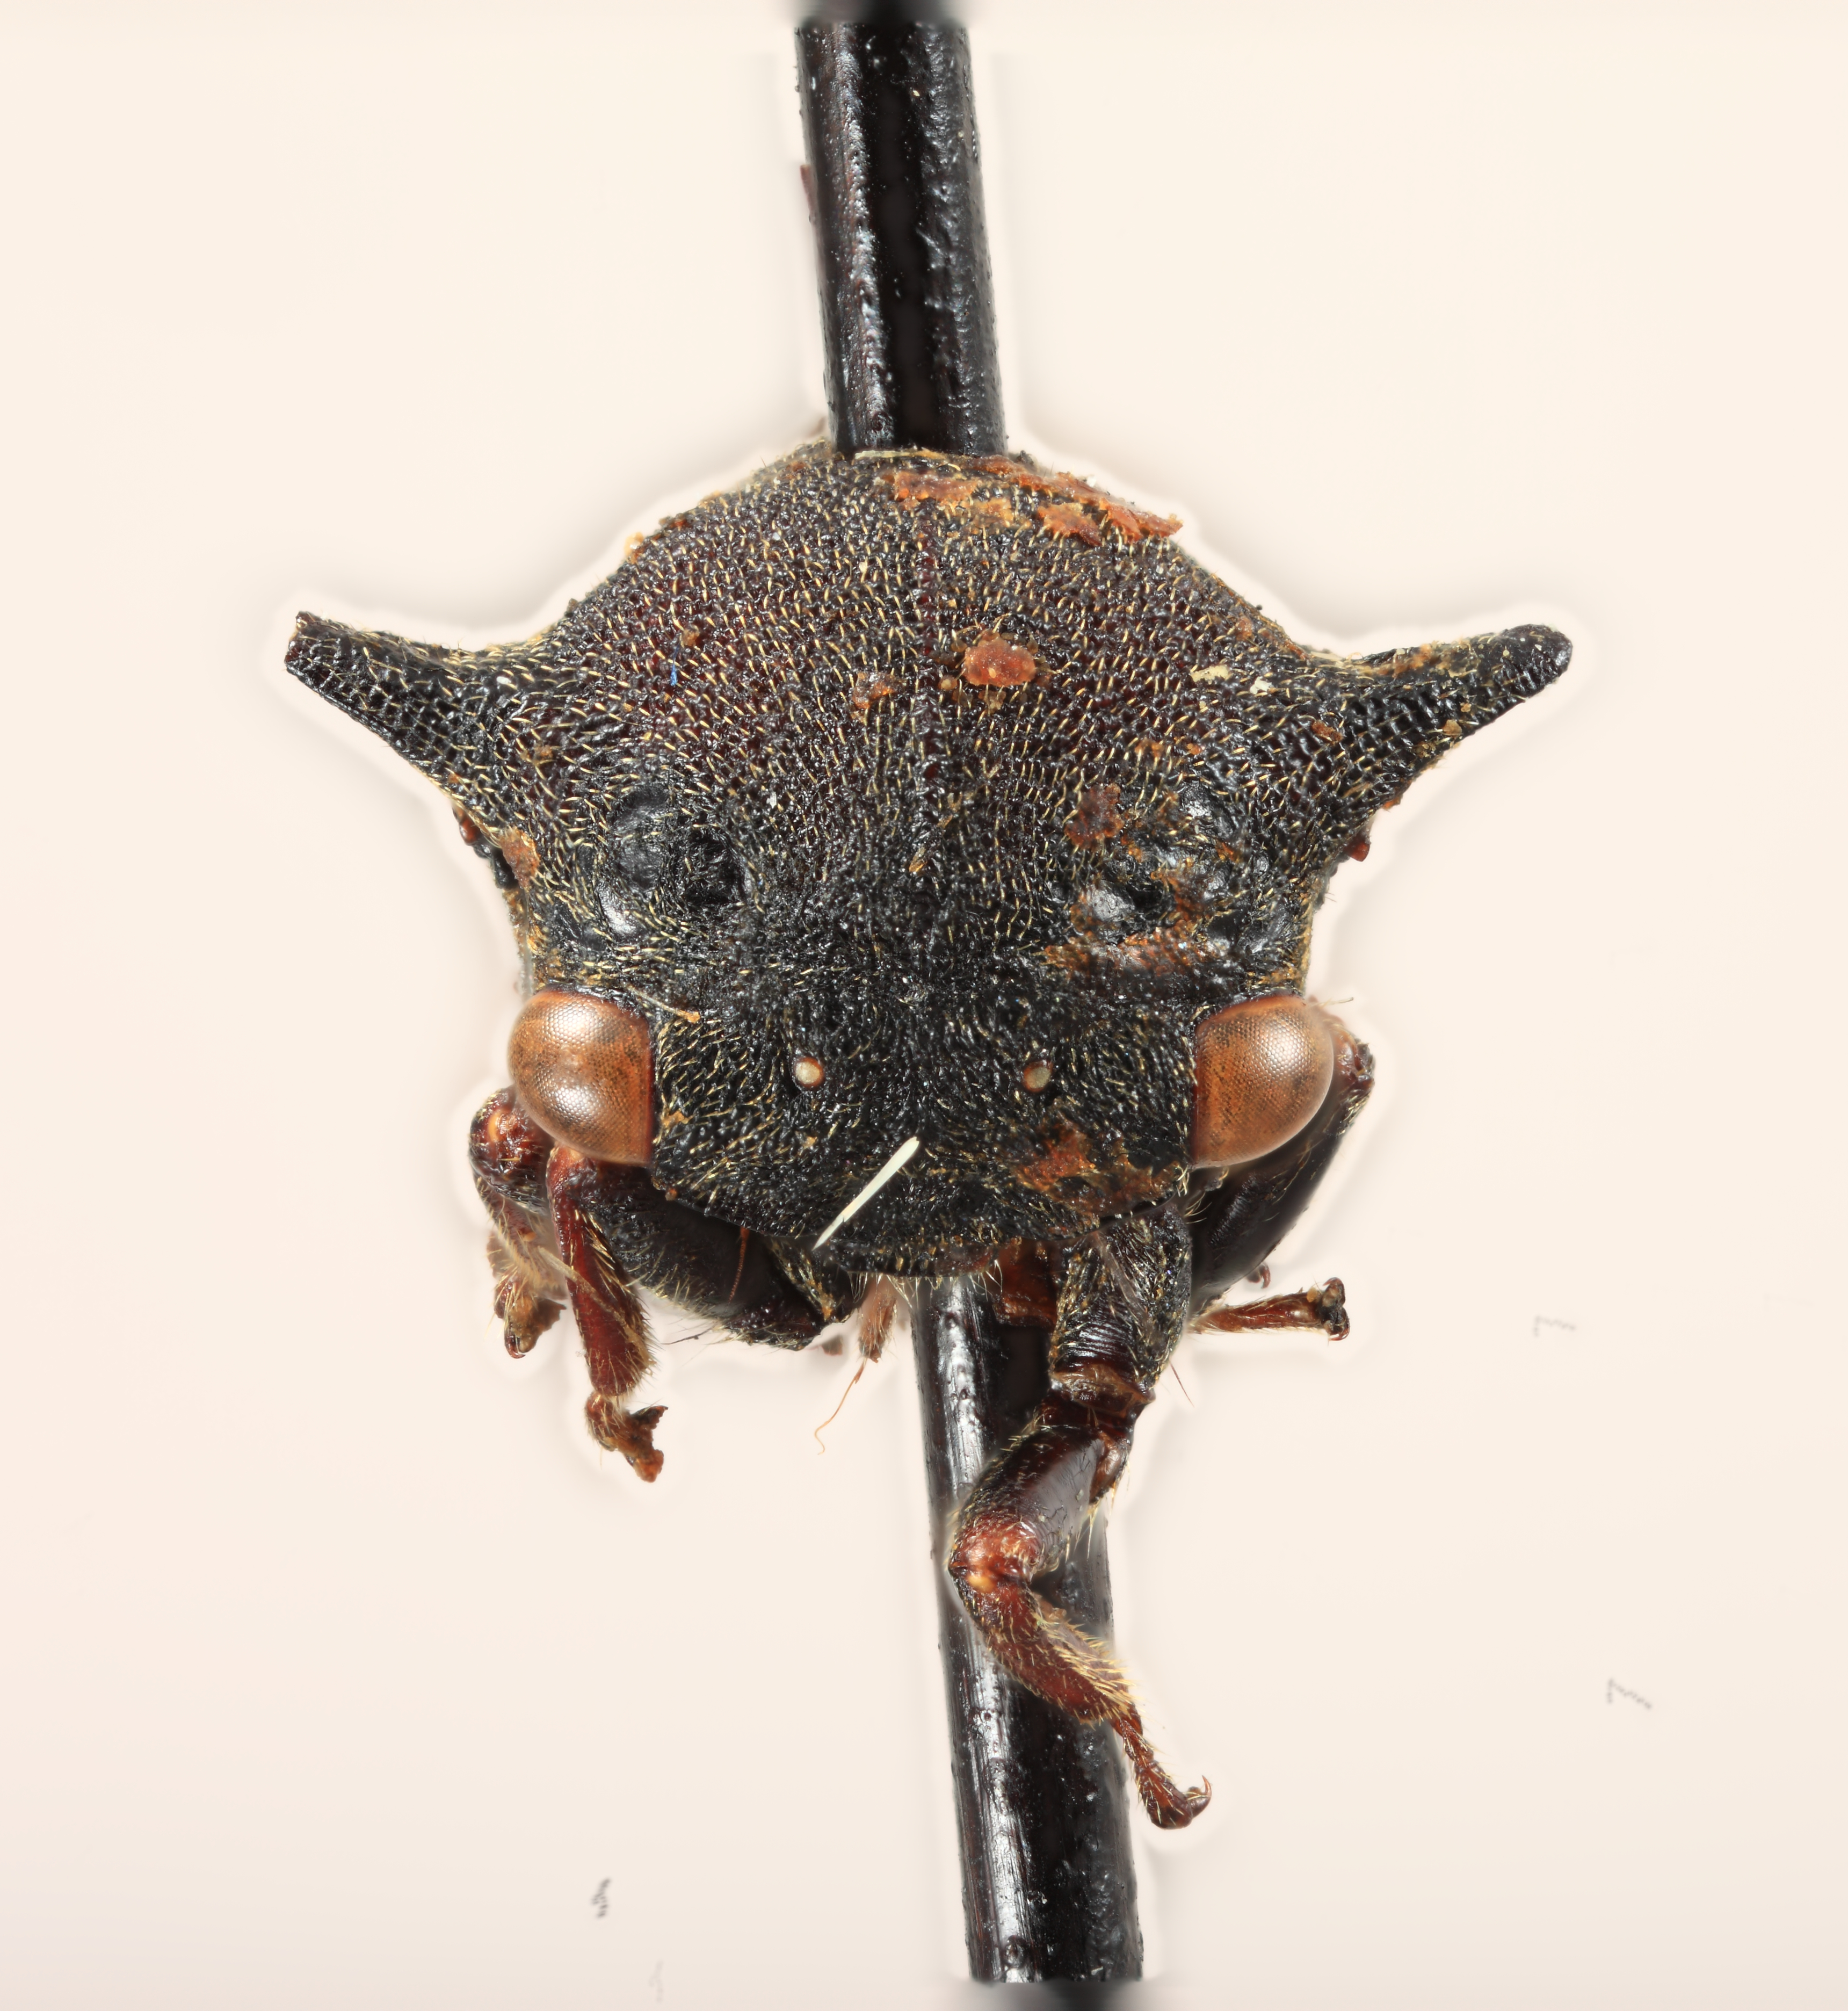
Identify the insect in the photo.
Cryptaspidia auriculata
